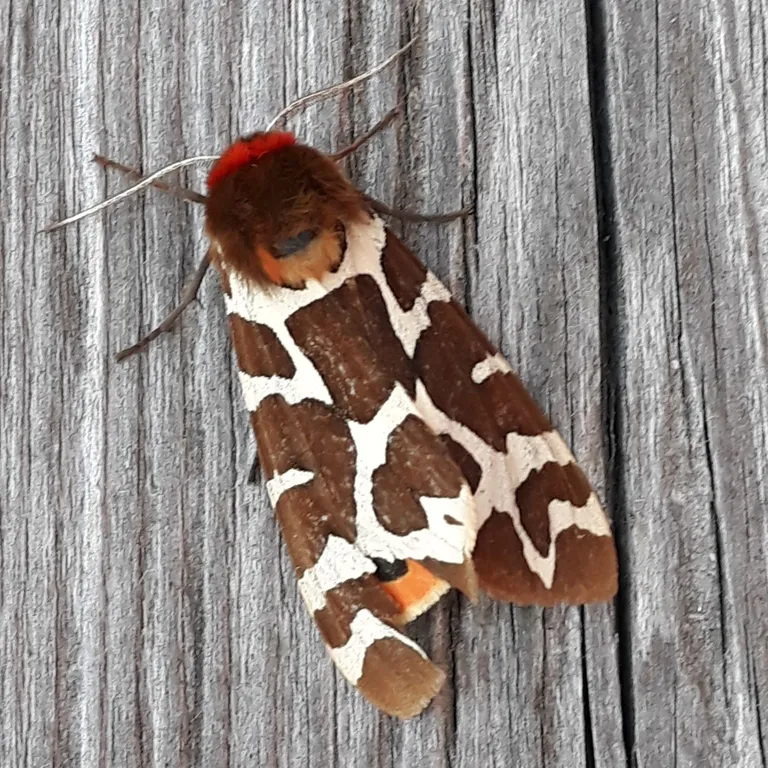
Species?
Arctia caja
